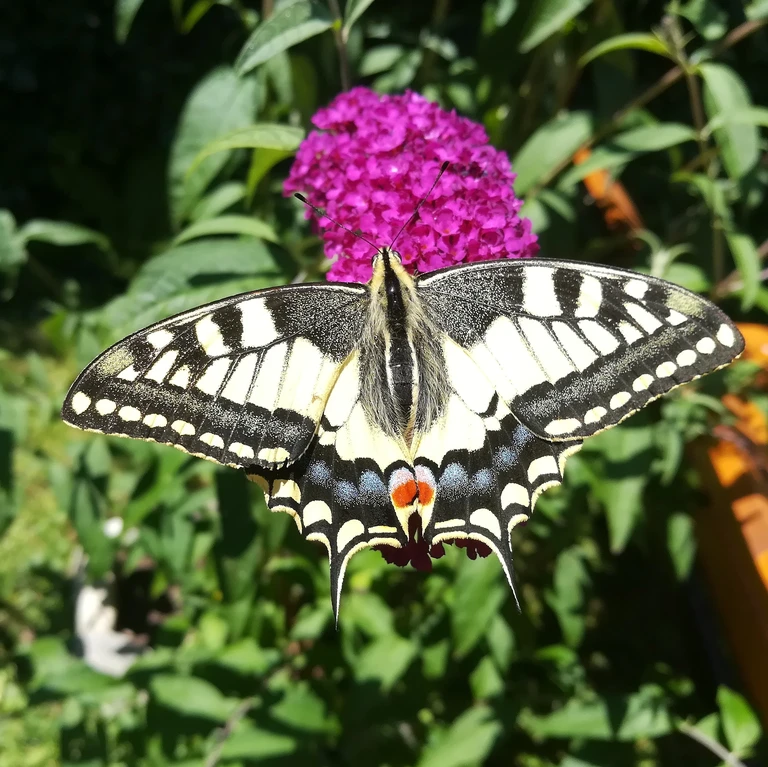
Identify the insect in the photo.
Papilio machaon
